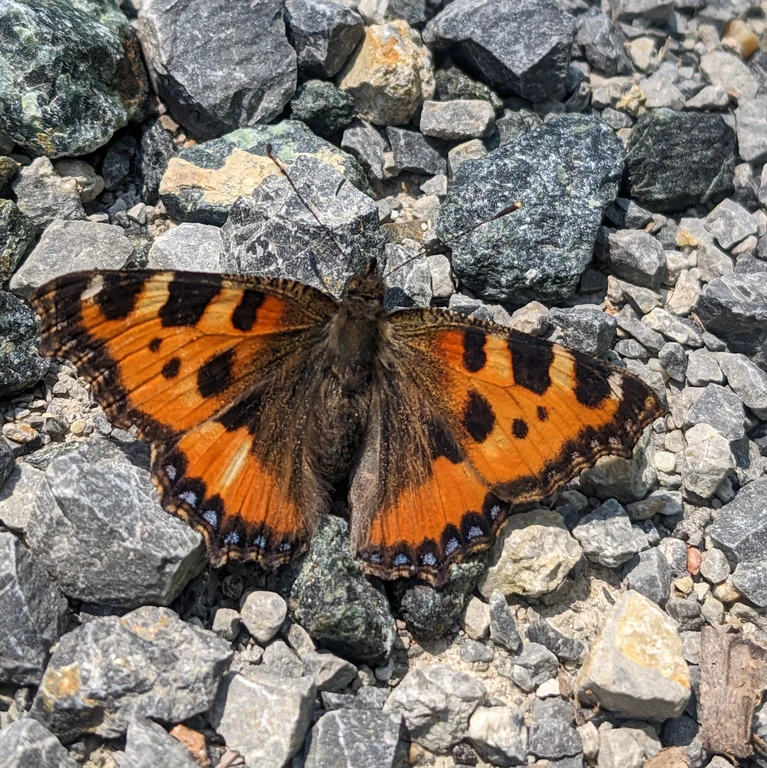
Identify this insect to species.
Aglais urticae
